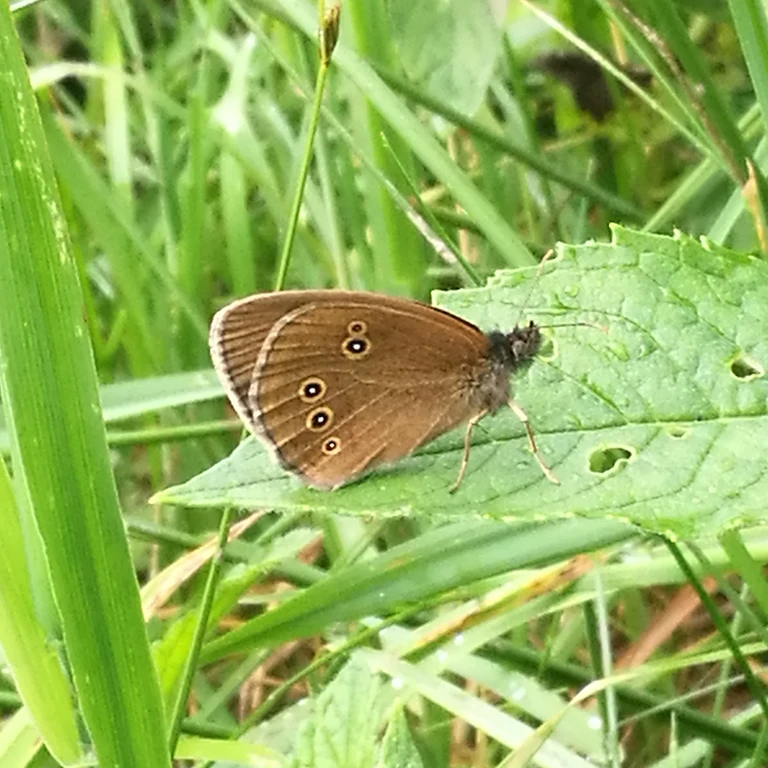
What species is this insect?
Aphantopus hyperantus
